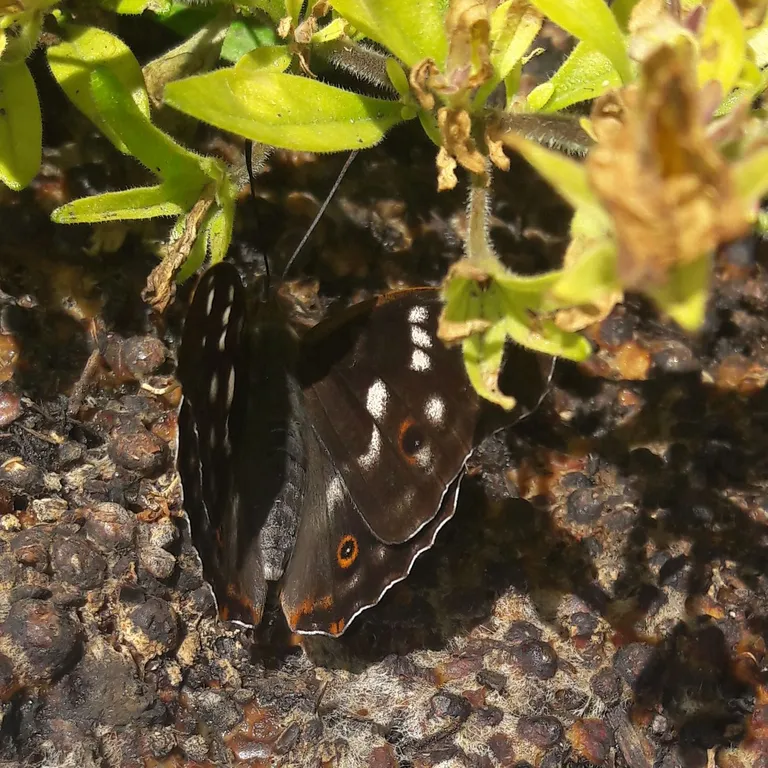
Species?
Apatura ilia
